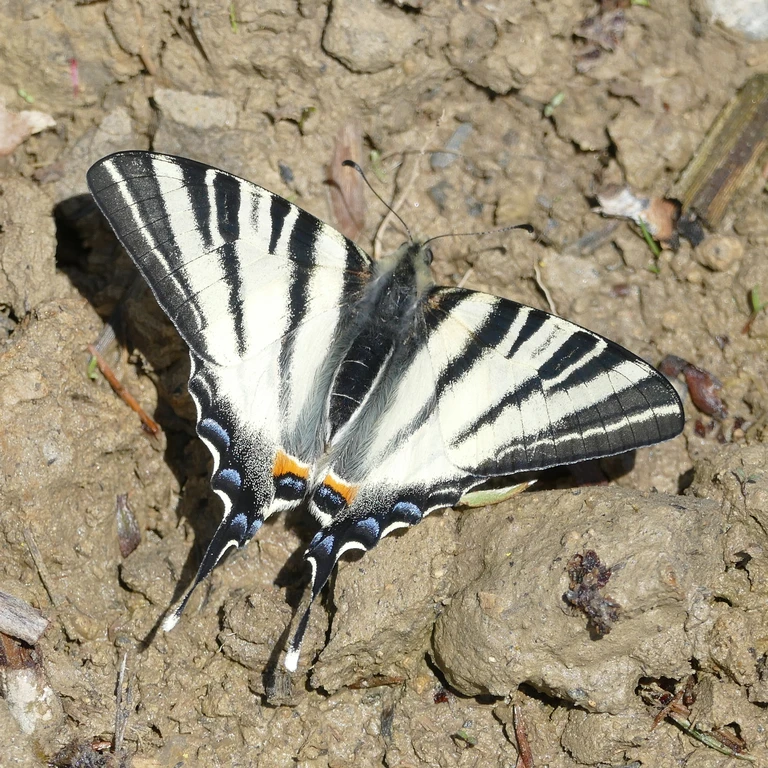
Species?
Iphiclides podalirius
